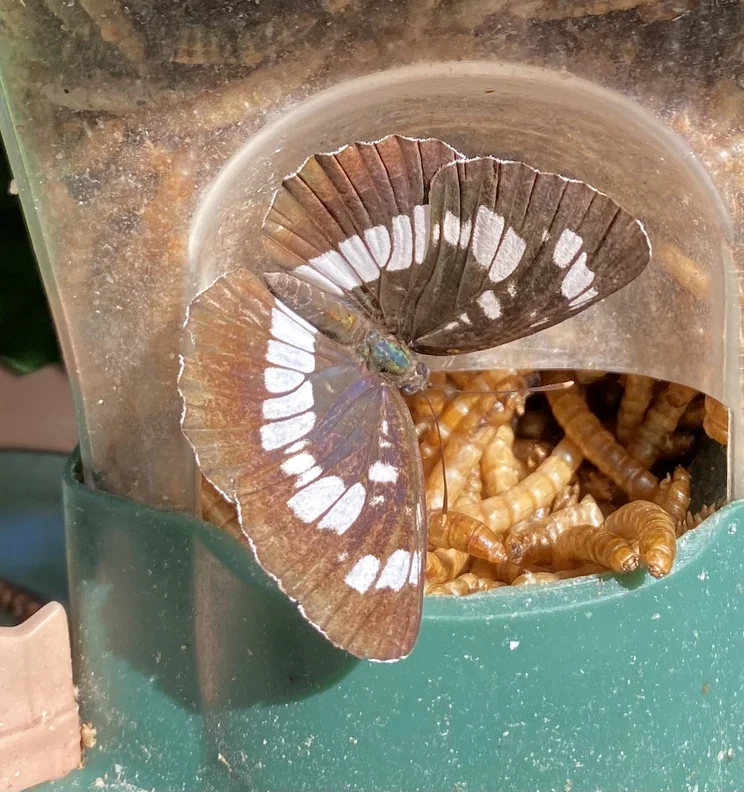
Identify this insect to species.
Neptis rivularis
